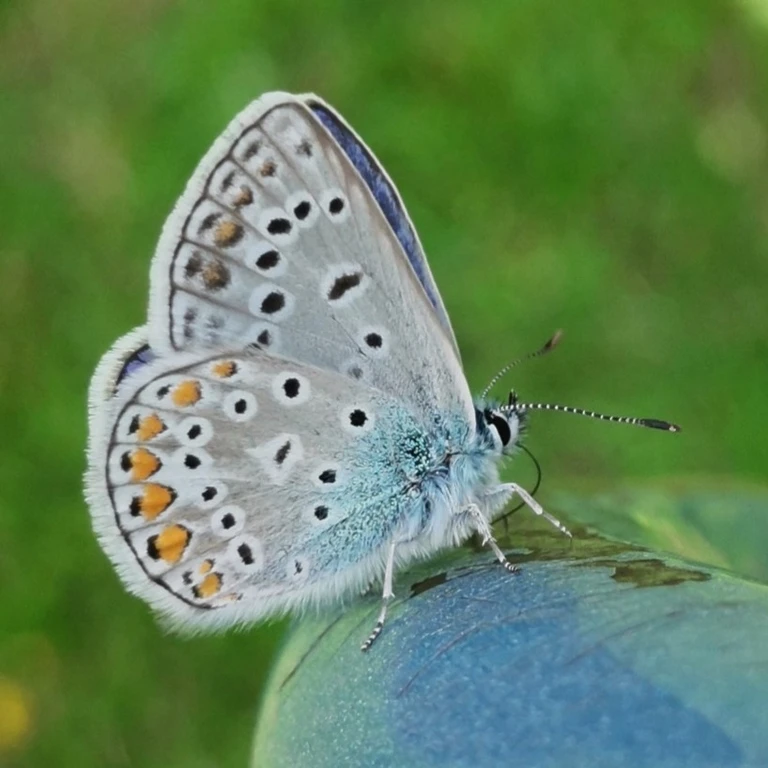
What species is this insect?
Polyommatus icarus
